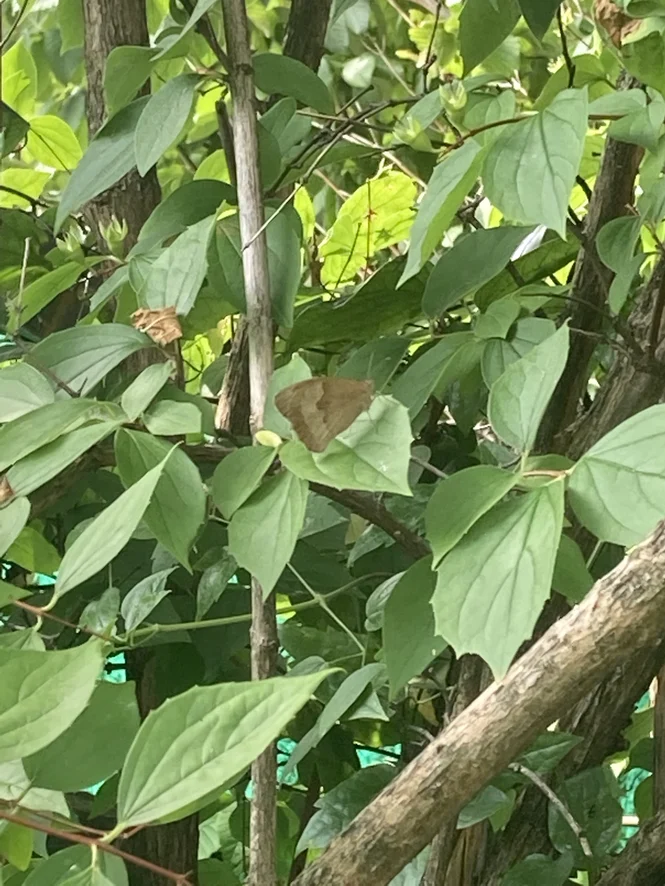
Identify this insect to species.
Maniola jurtina
